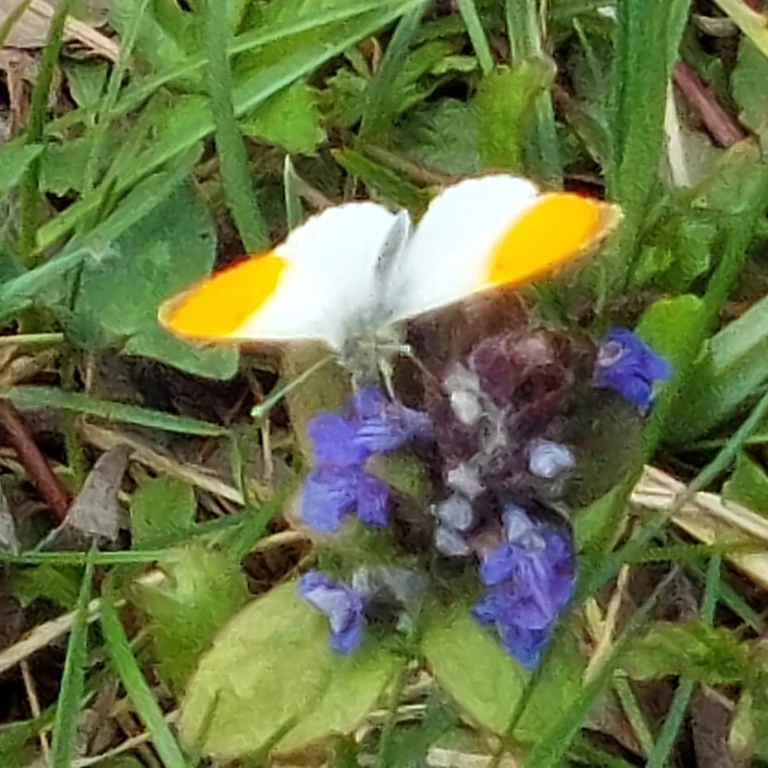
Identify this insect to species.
Anthocharis cardamines
